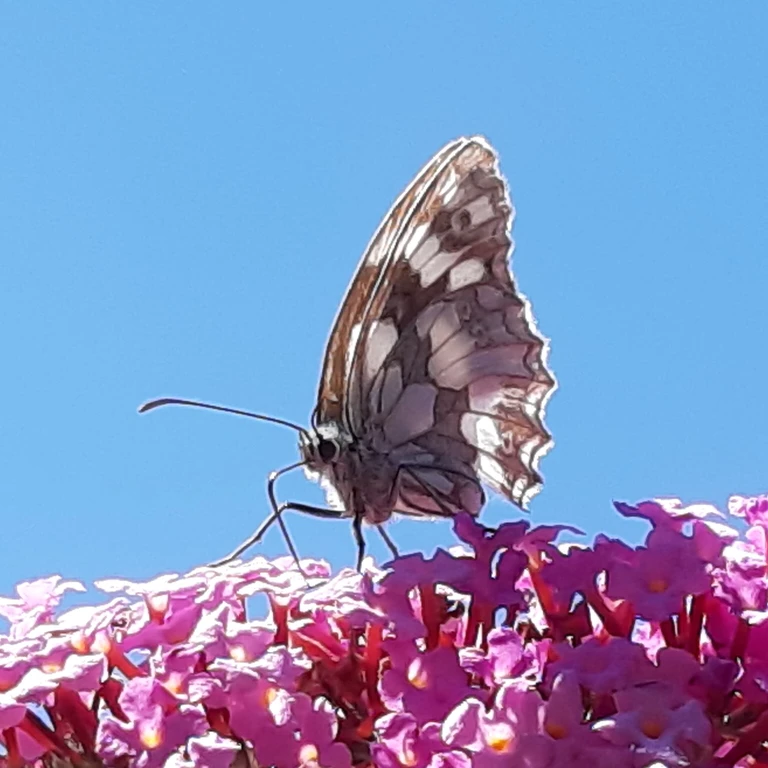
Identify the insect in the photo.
Melanargia galathea
